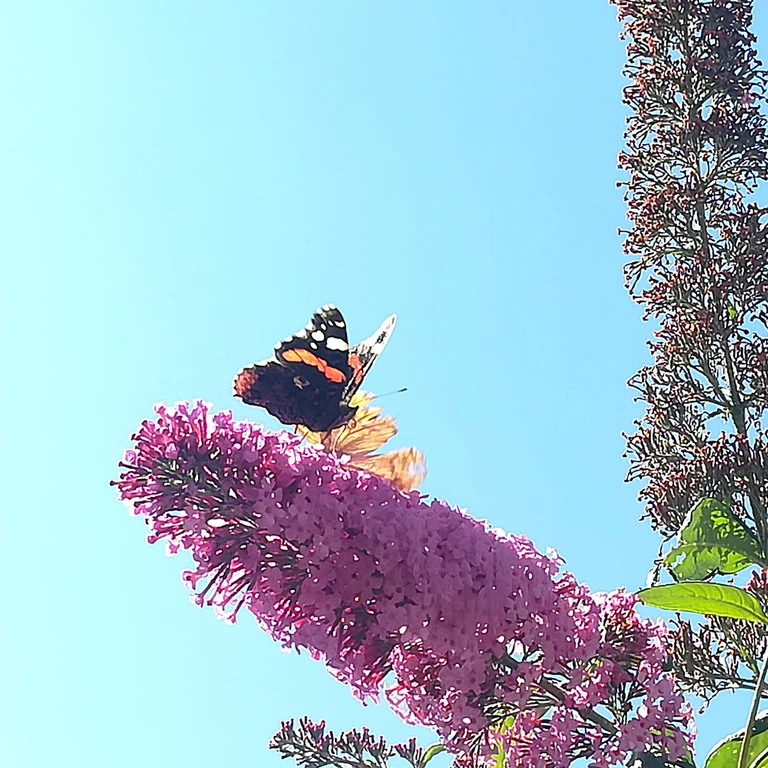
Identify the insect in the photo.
Vanessa atalanta
